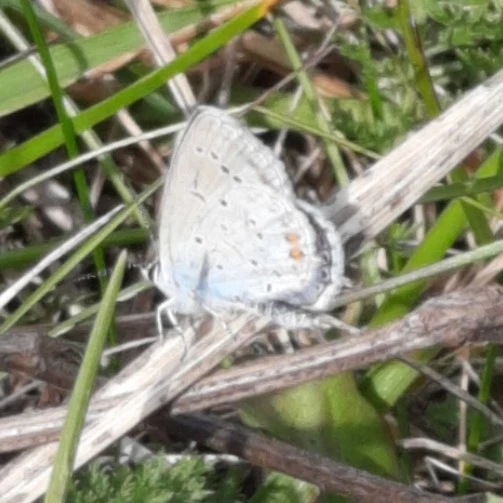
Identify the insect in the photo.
Cupido argiades (also Elkalyce argiades)
